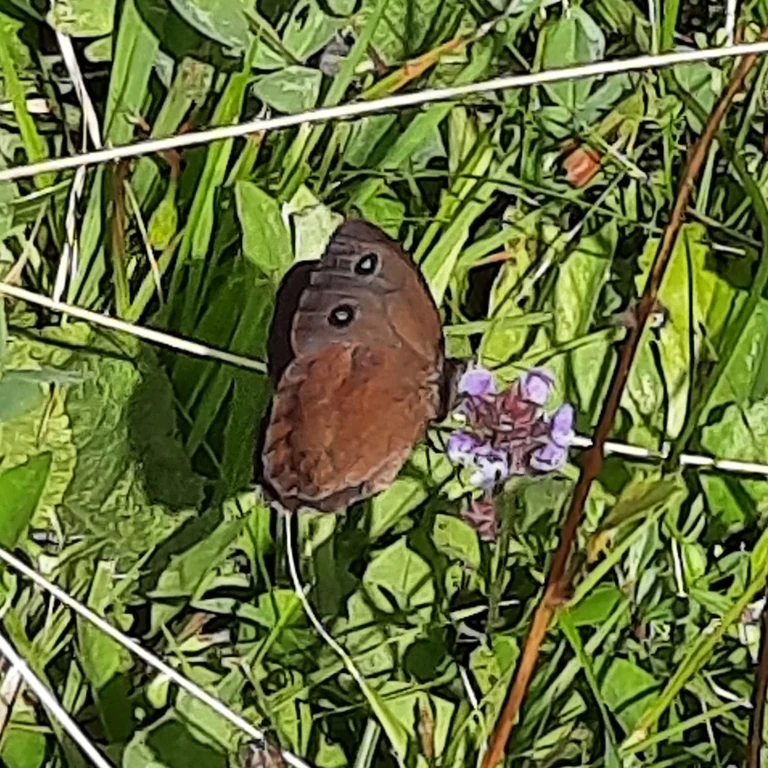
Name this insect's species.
Minois dryas
